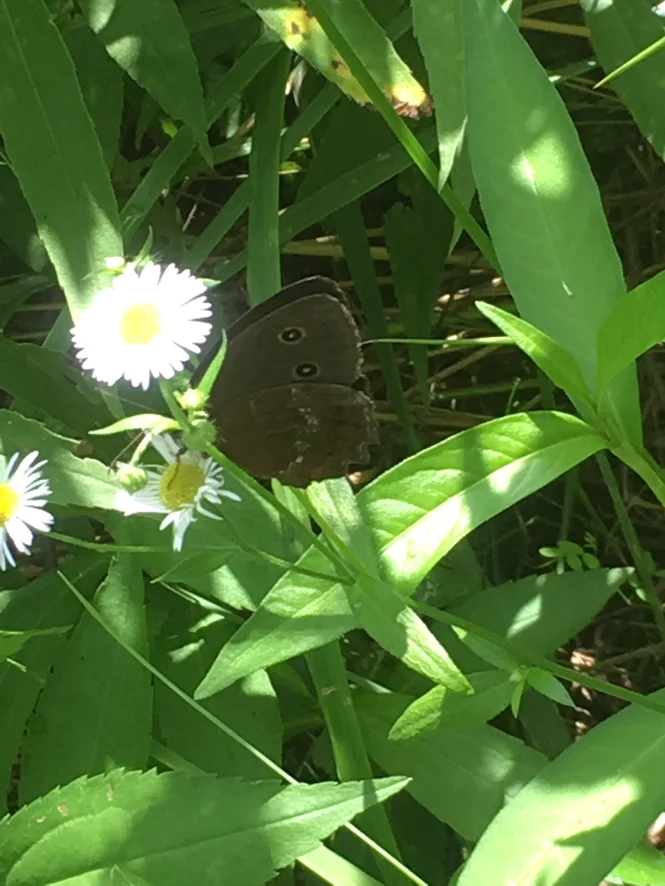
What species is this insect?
Minois dryas
